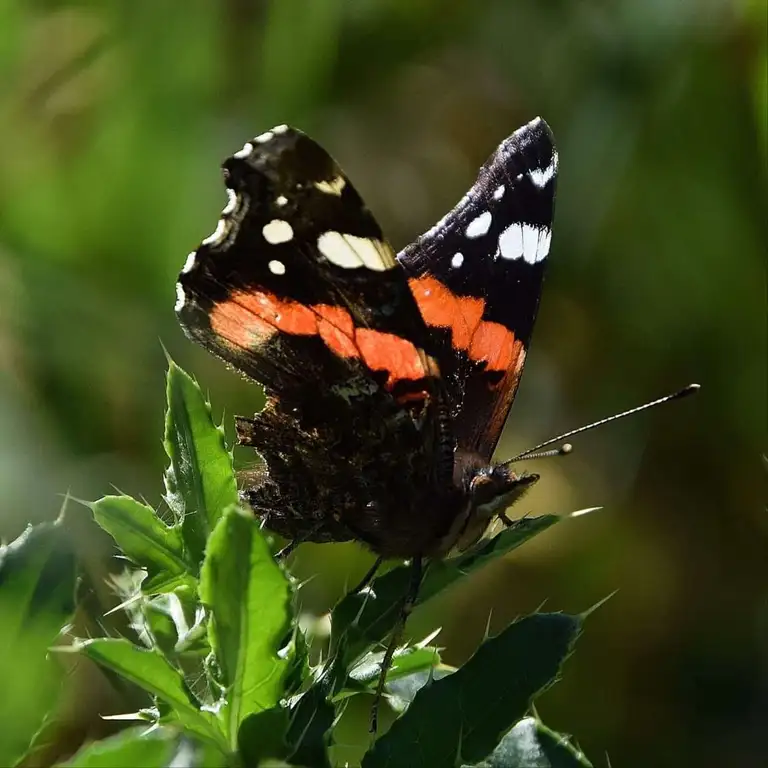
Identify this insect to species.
Vanessa atalanta
